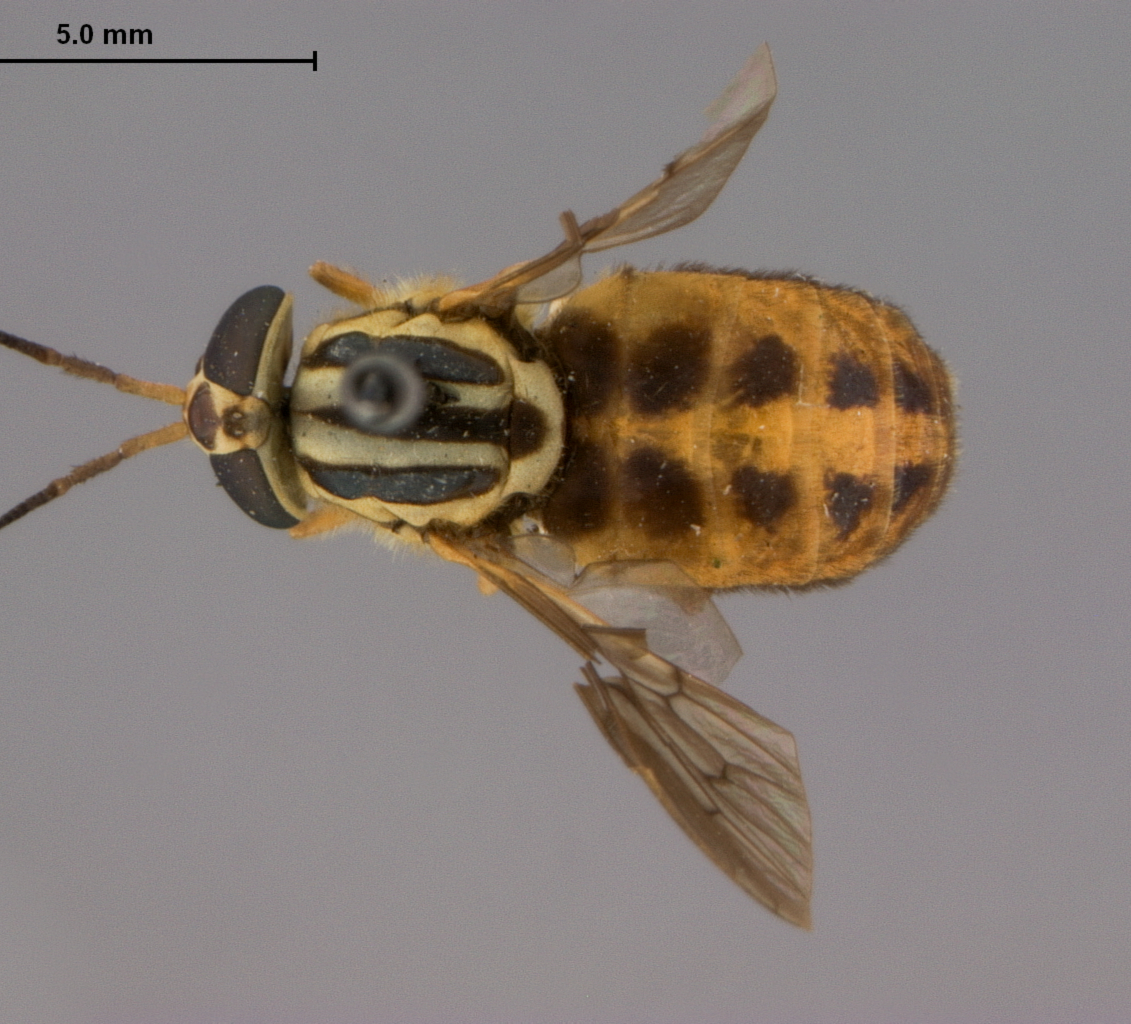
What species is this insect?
Neochrysops globosus
